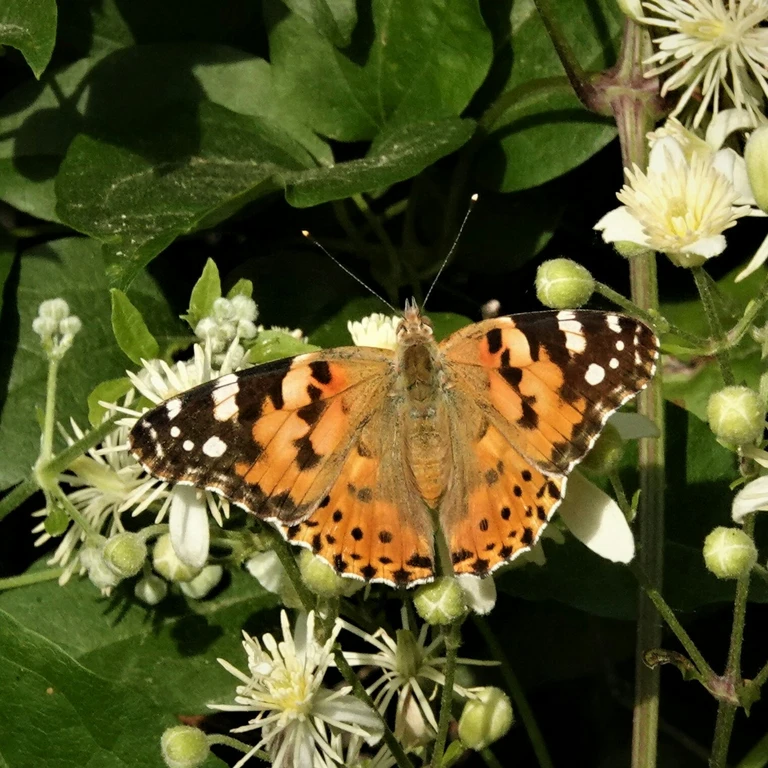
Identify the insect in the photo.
Vanessa cardui
